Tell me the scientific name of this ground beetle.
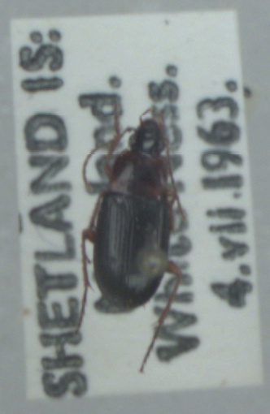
Calathus melanocephalus
